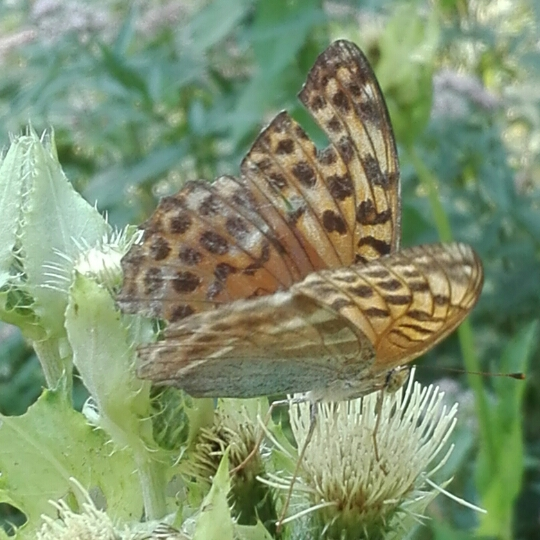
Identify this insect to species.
Argynnis paphia
